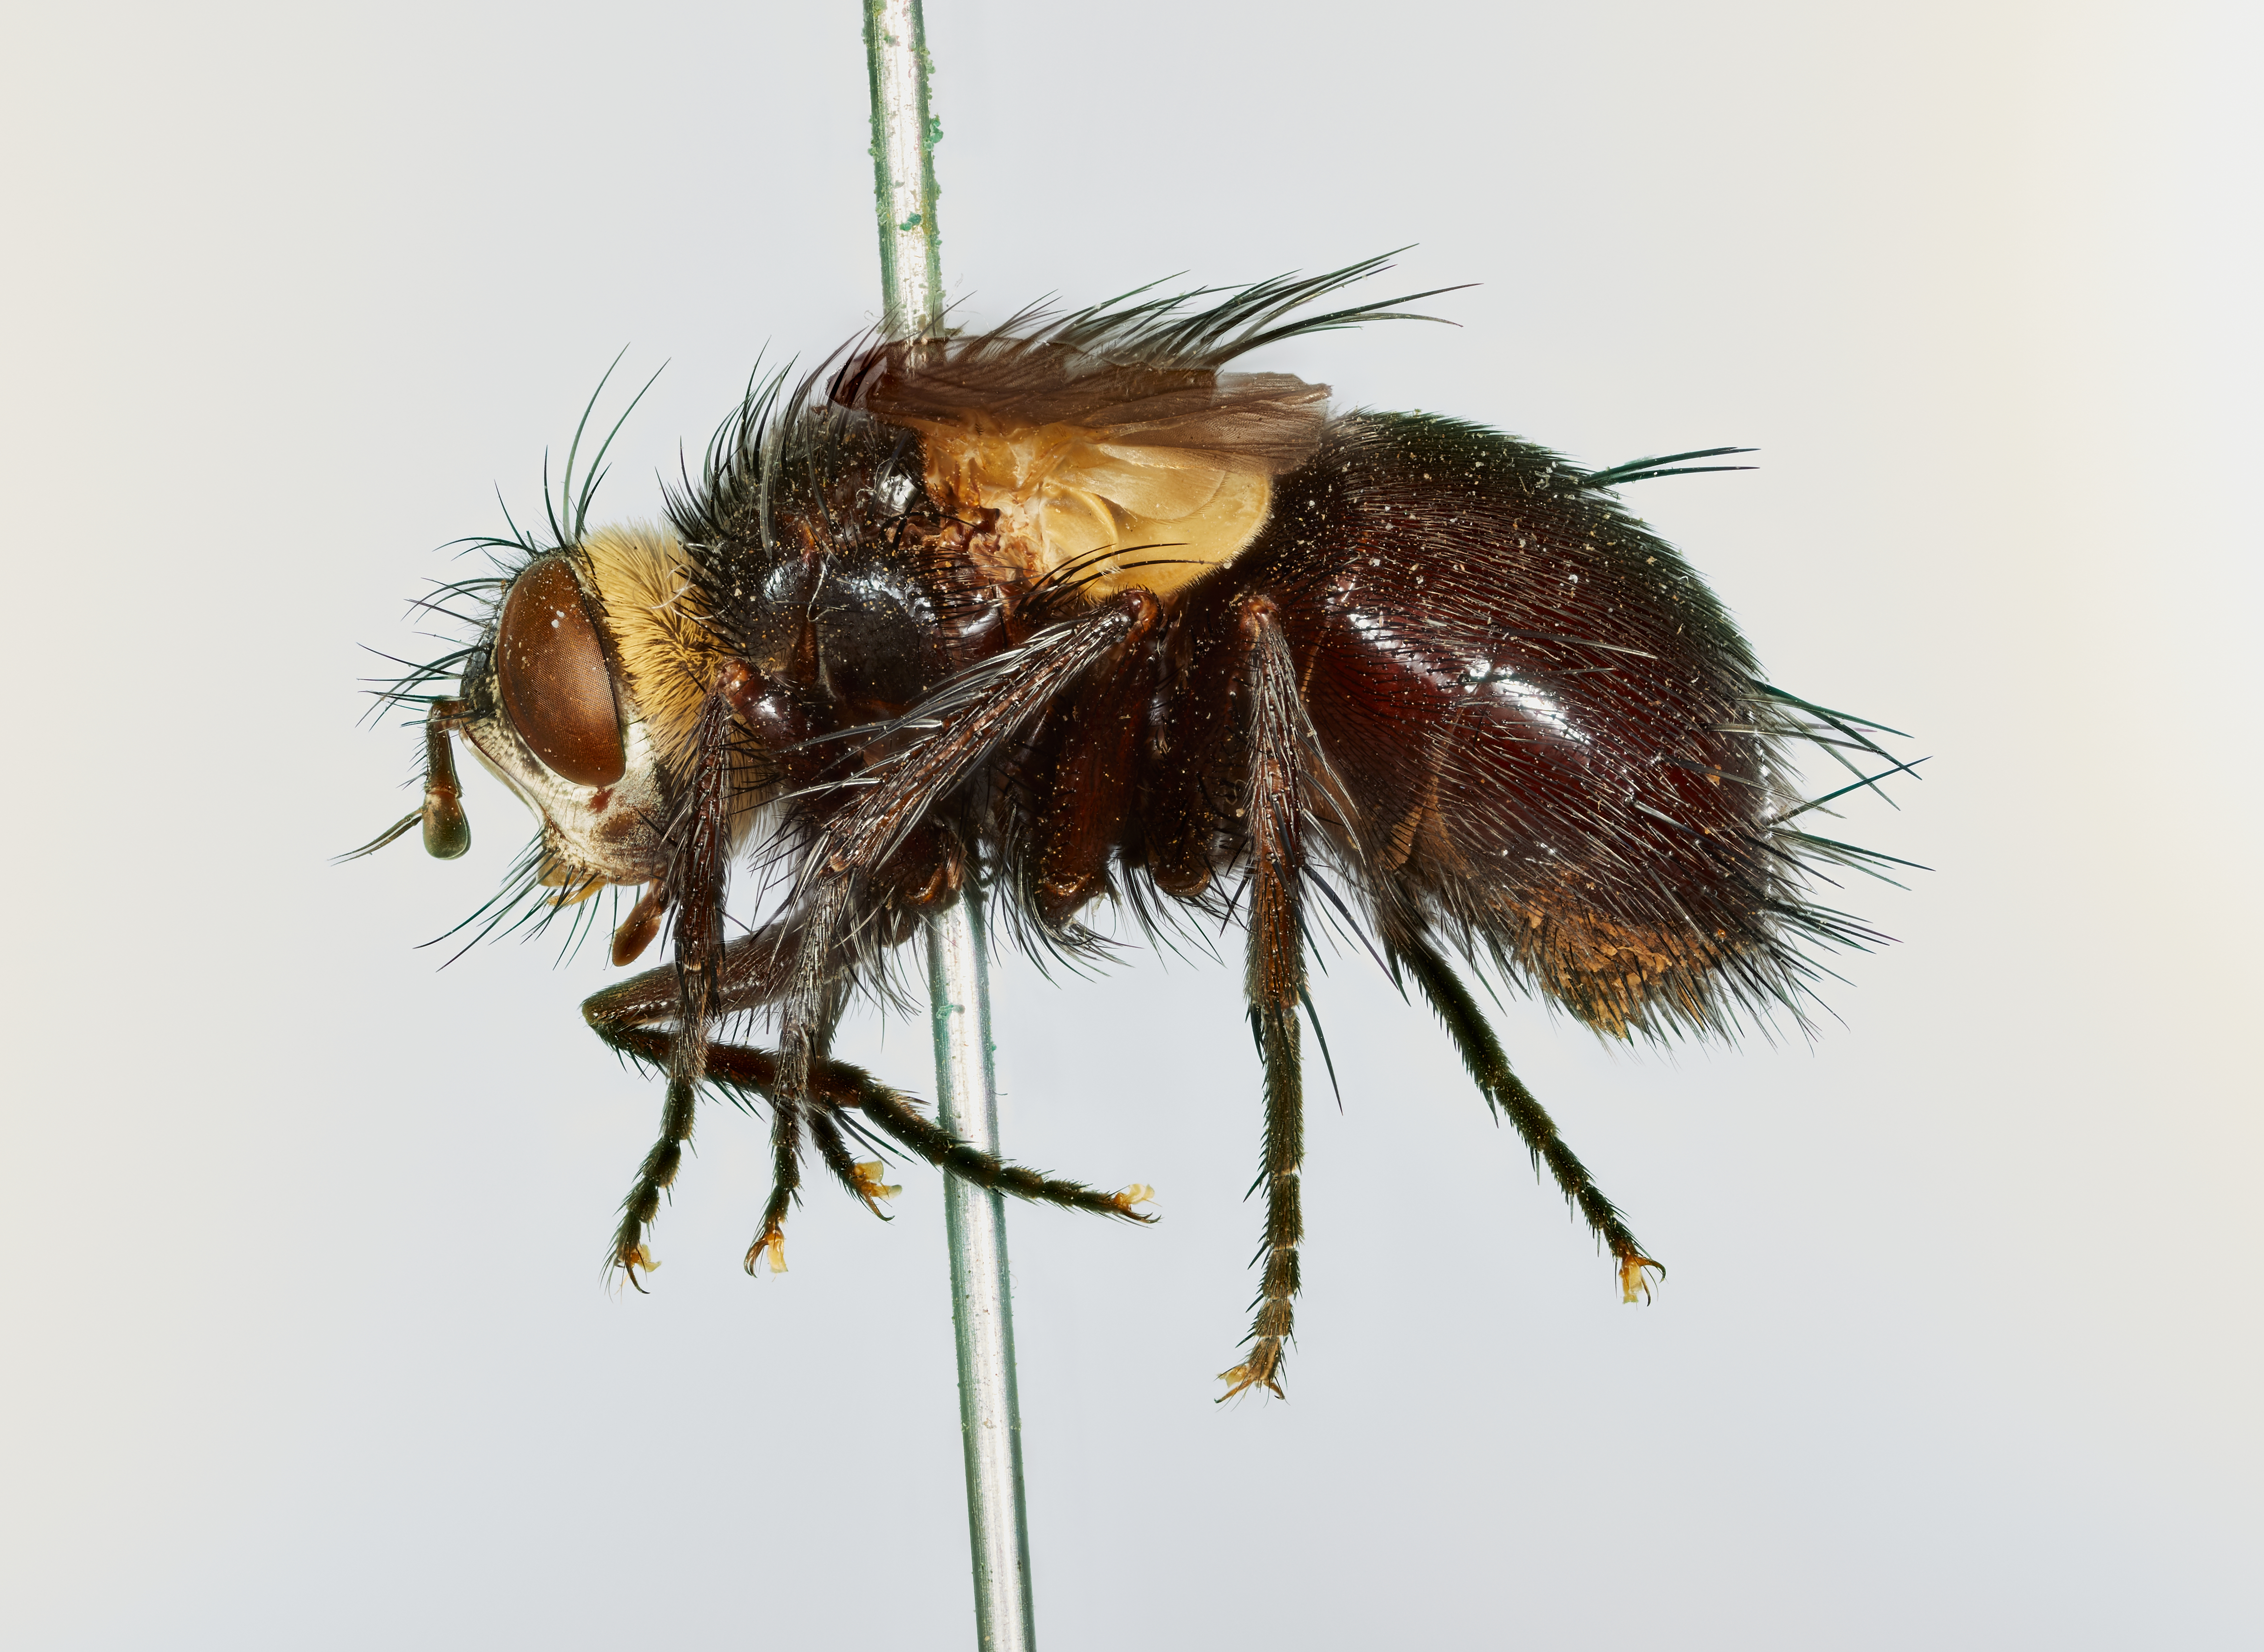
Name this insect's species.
Echinomyodes piceifrons
